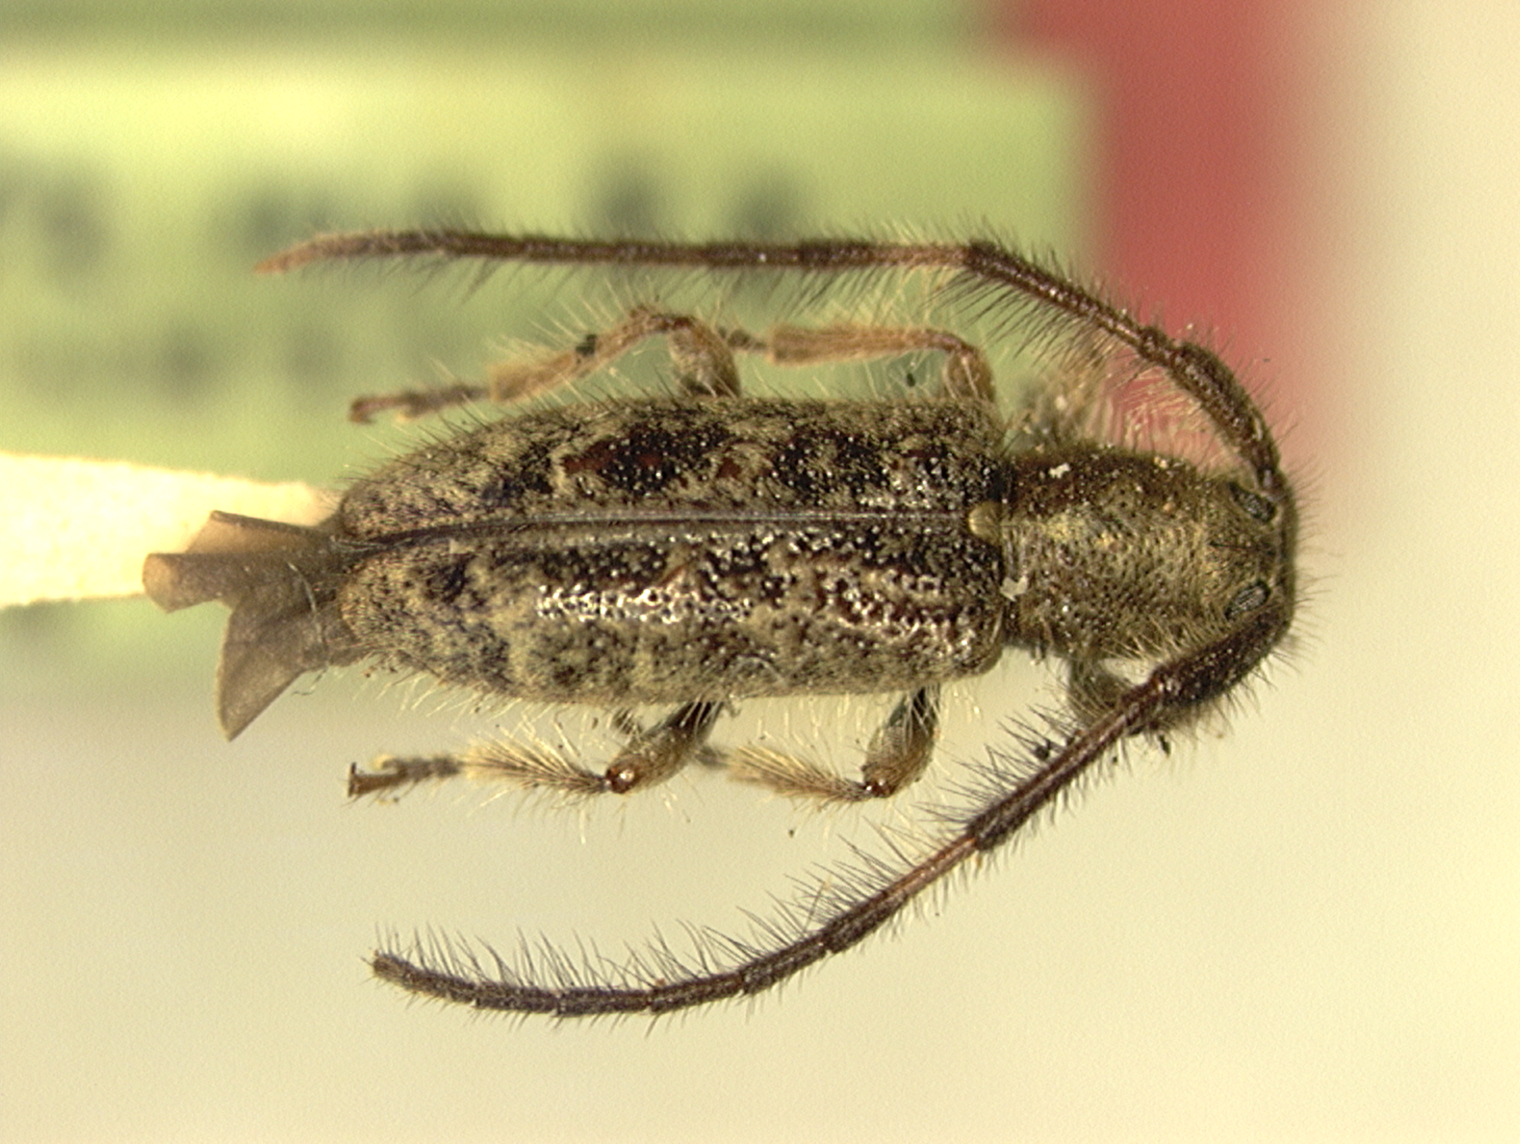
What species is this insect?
Eupogonius pubicollis
